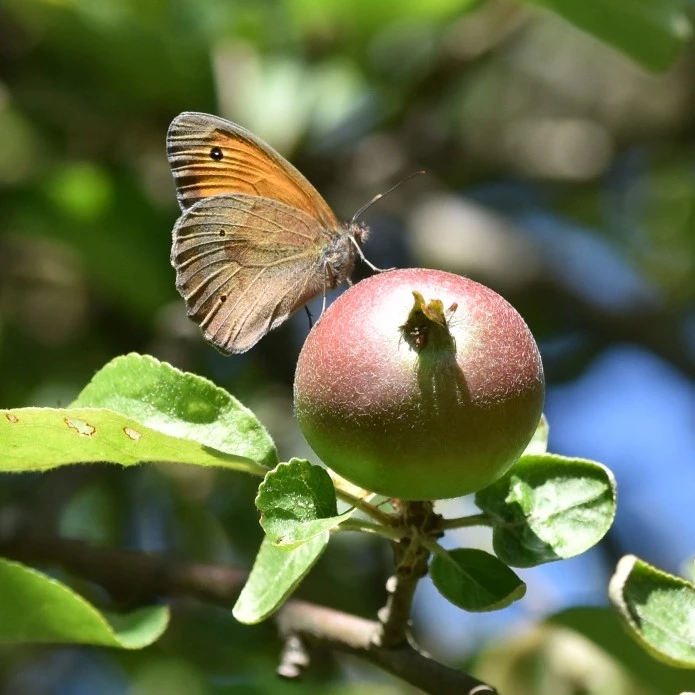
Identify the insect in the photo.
Maniola jurtina
